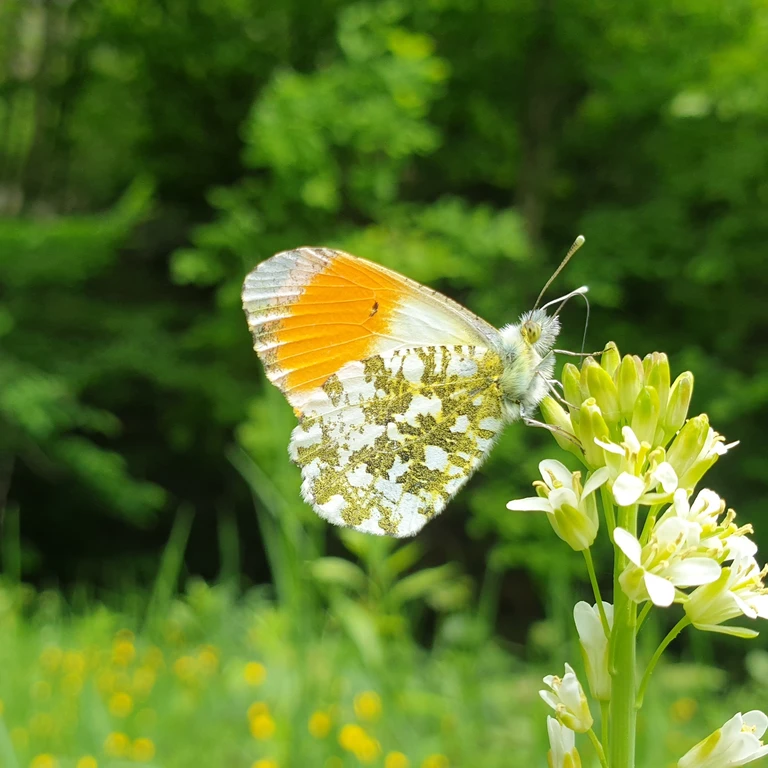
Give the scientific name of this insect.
Anthocharis cardamines
